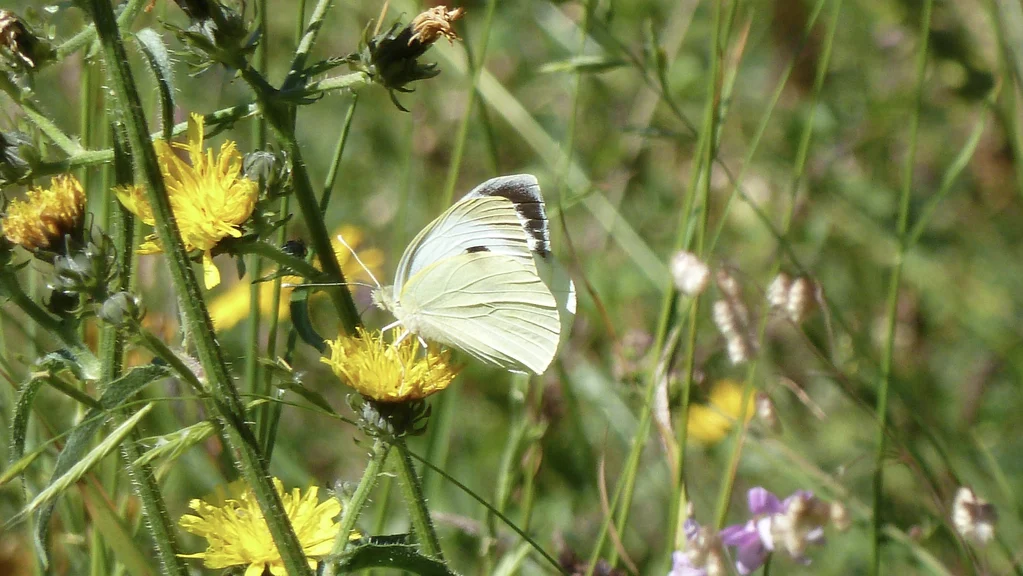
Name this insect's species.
Pieris brassicae
